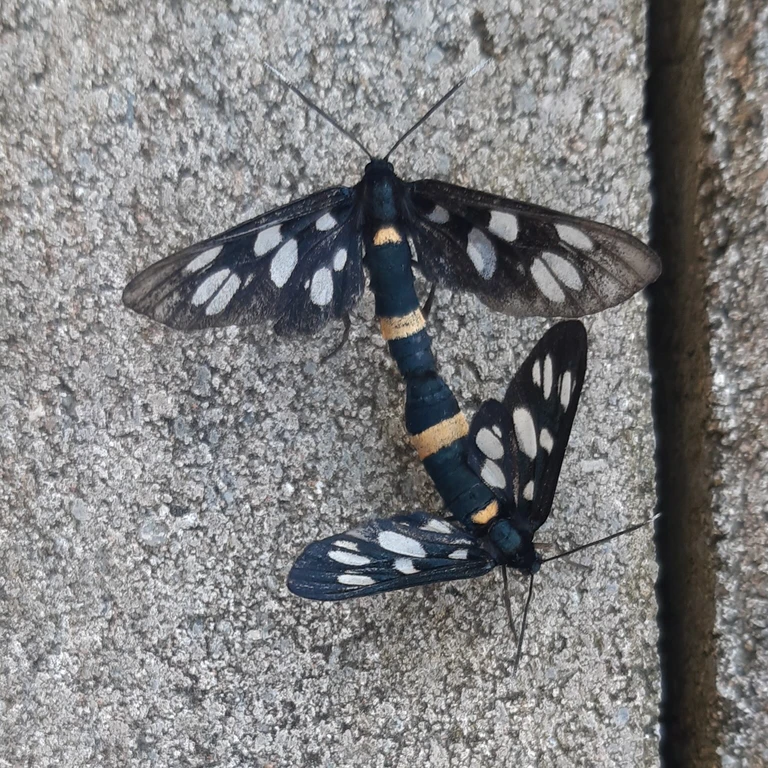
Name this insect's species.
Amata phegea
